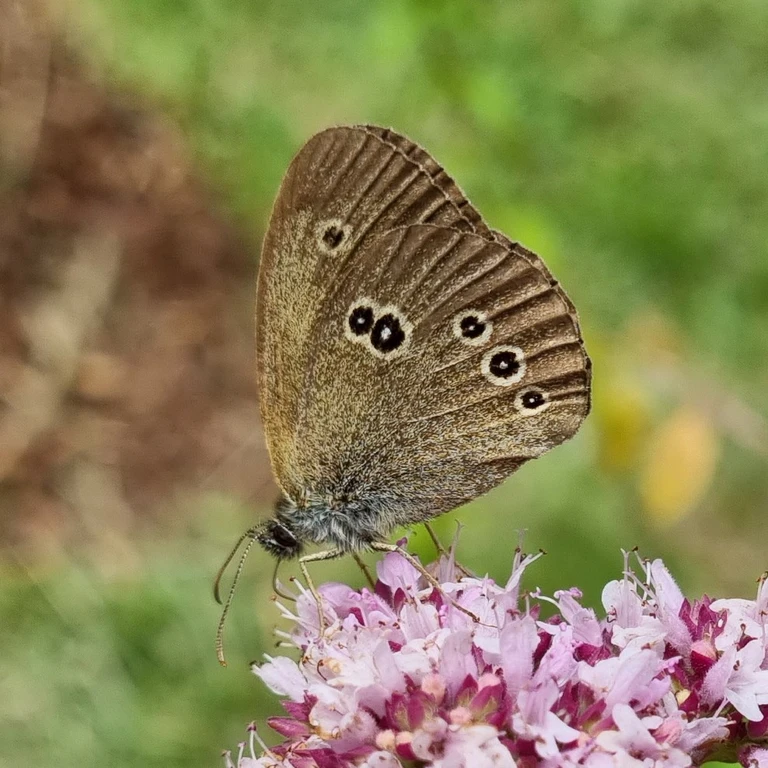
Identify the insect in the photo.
Aphantopus hyperantus
